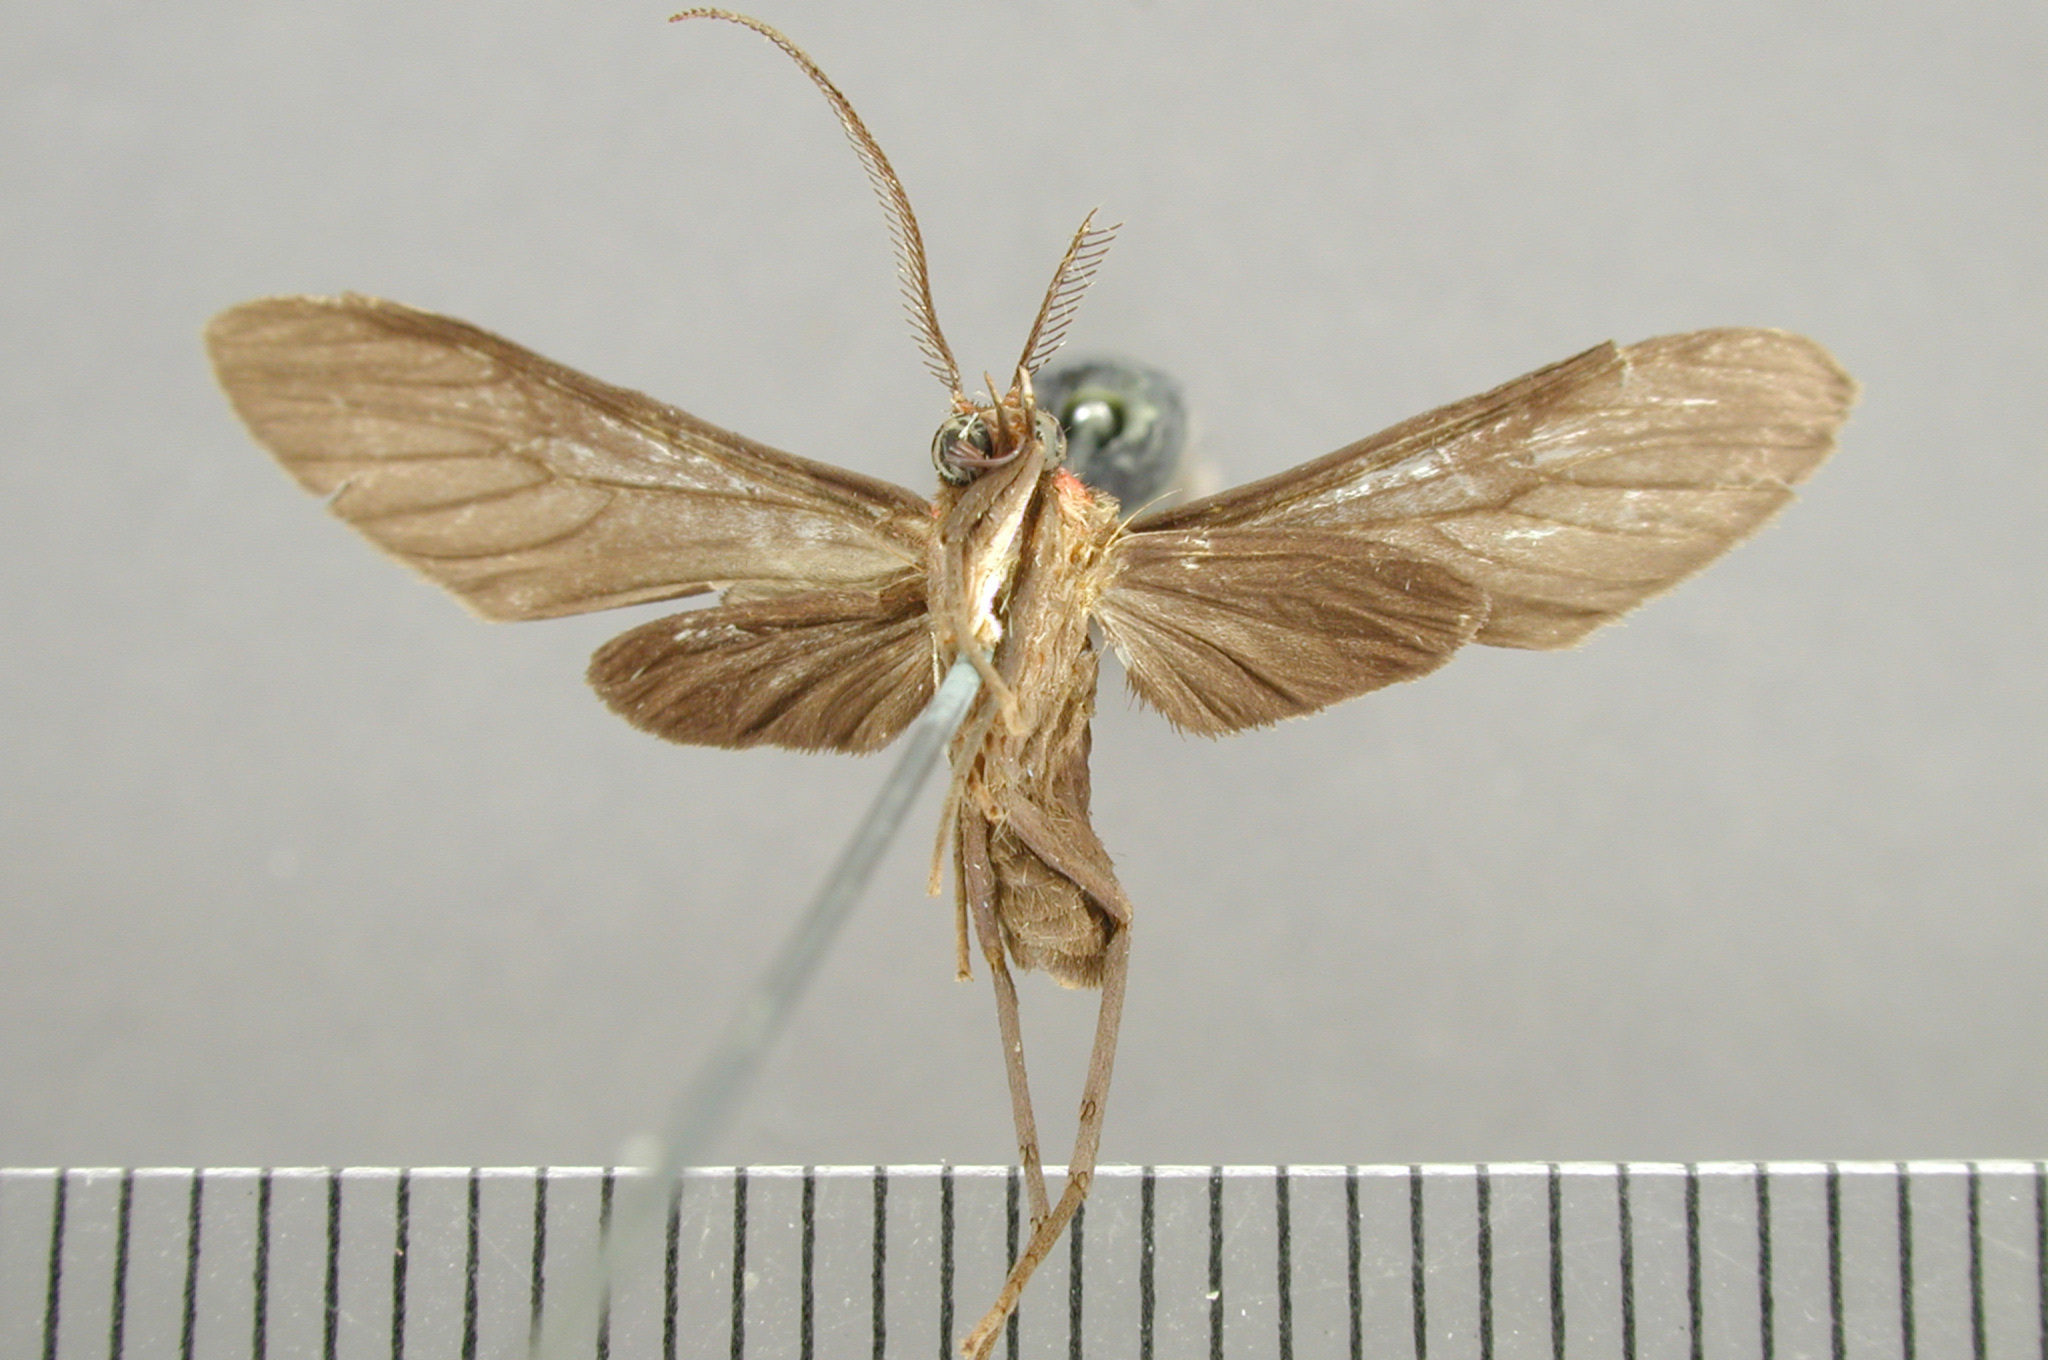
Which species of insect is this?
Saurita latens
